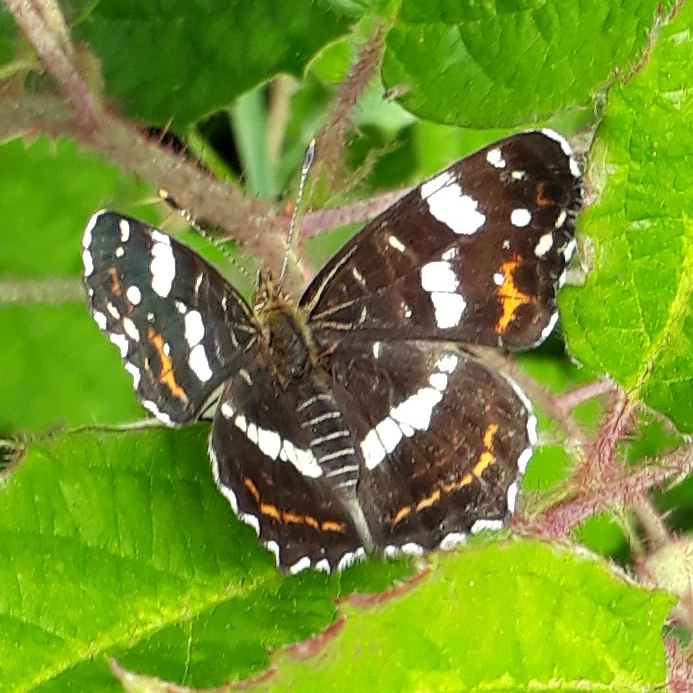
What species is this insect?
Araschnia levana
